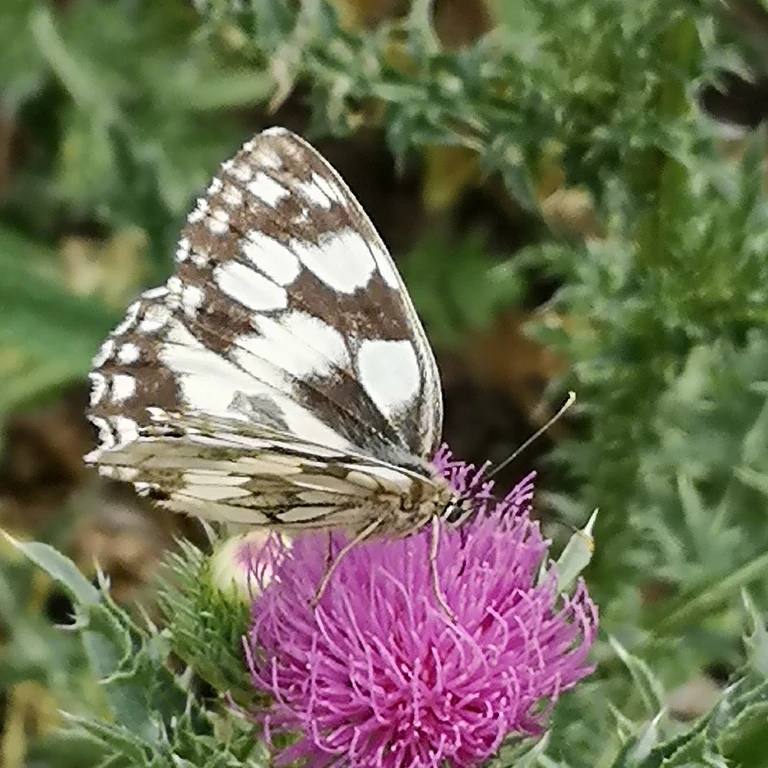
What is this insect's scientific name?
Melanargia galathea
